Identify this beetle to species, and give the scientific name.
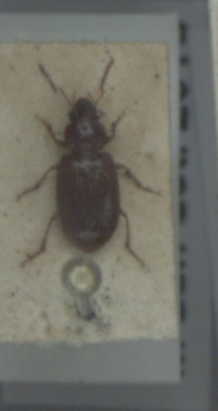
Bradycellus verbasci
